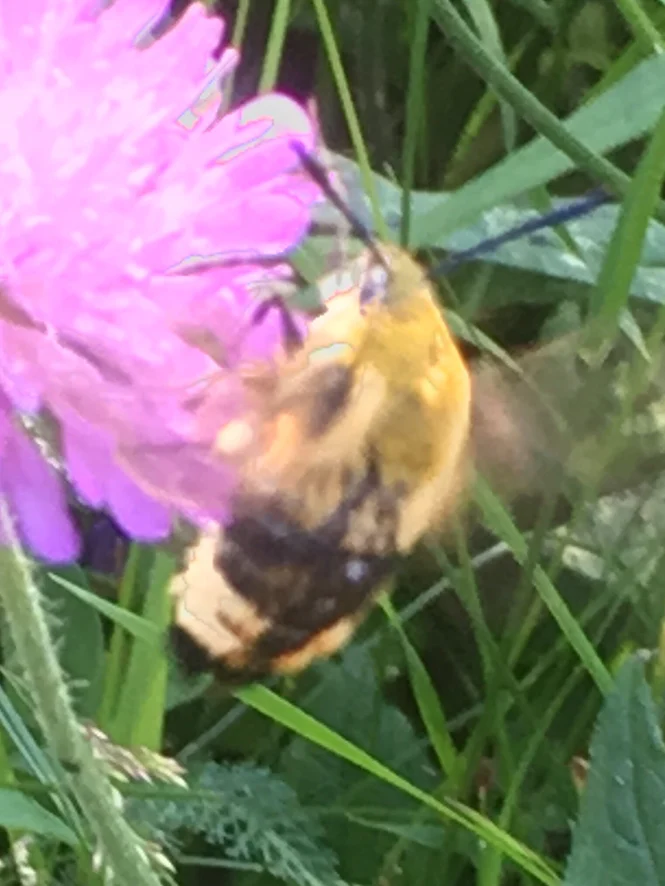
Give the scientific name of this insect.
Hemaris fuciformis
